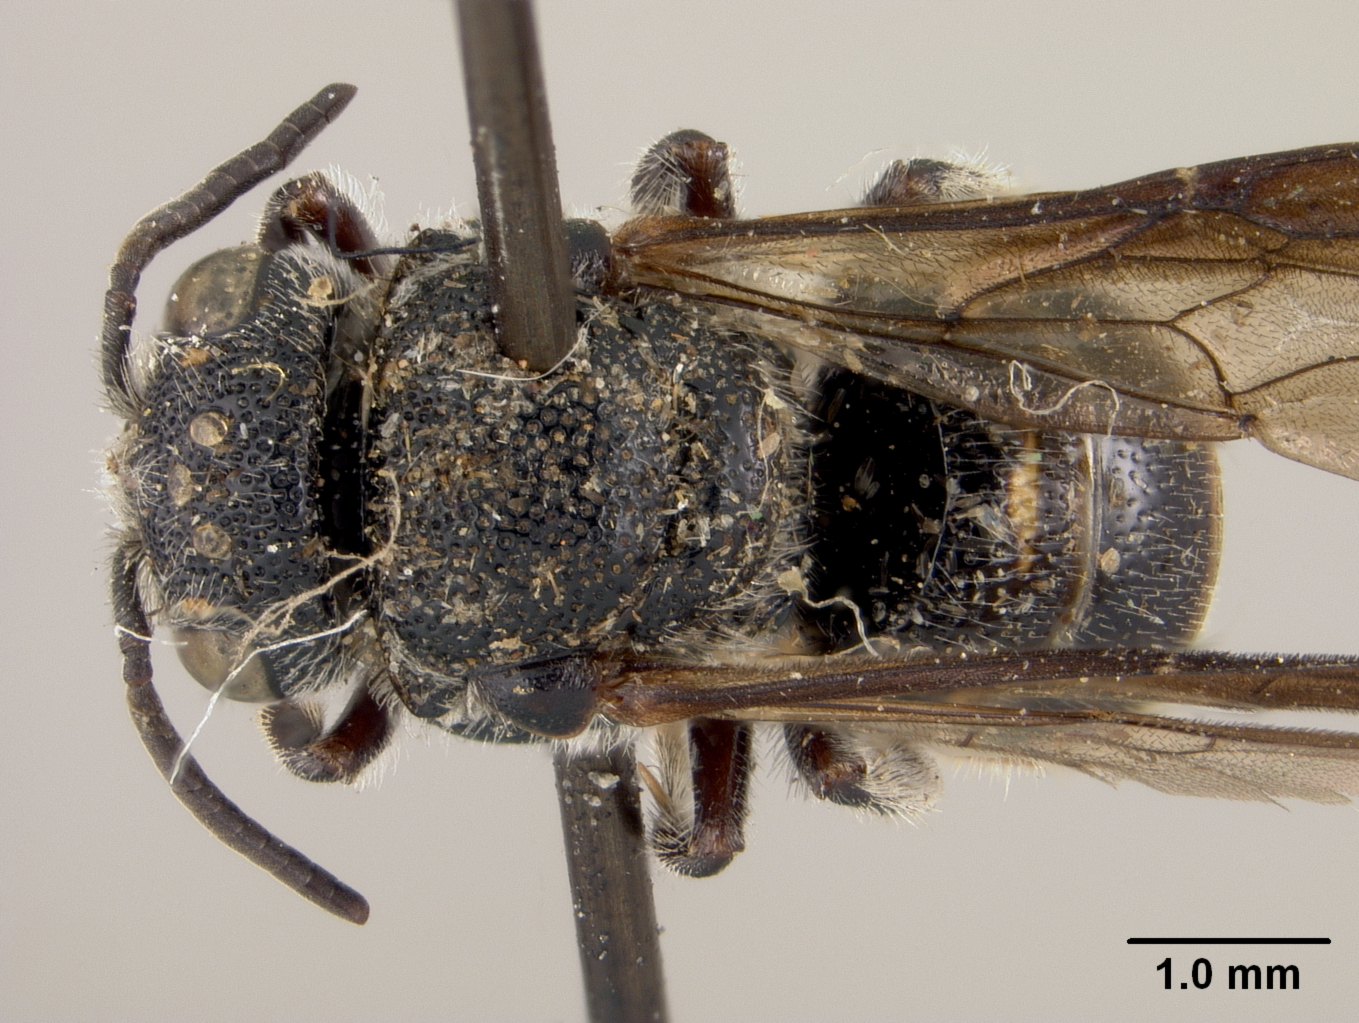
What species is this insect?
Stelis vidalesi
